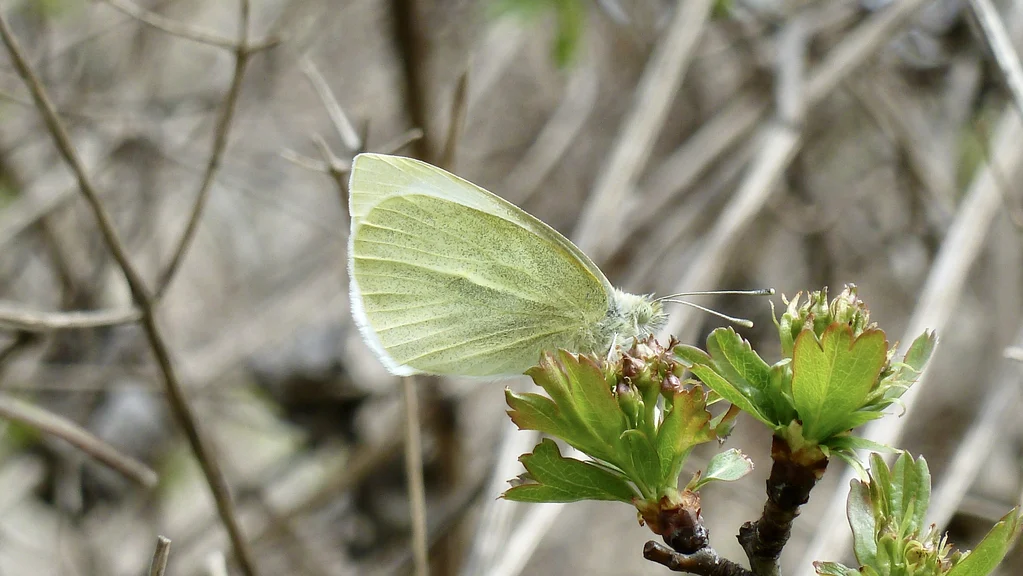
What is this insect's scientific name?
Pieris rapae
